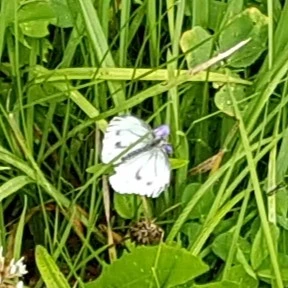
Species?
Pieris napi
